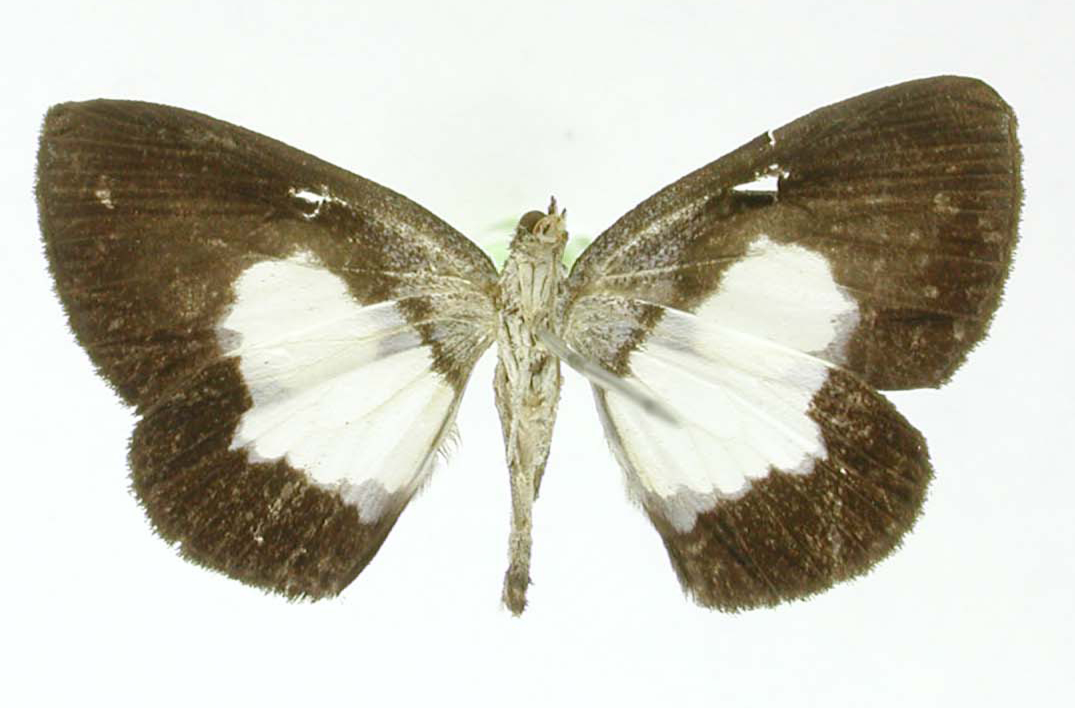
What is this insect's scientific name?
Heterusia picata
